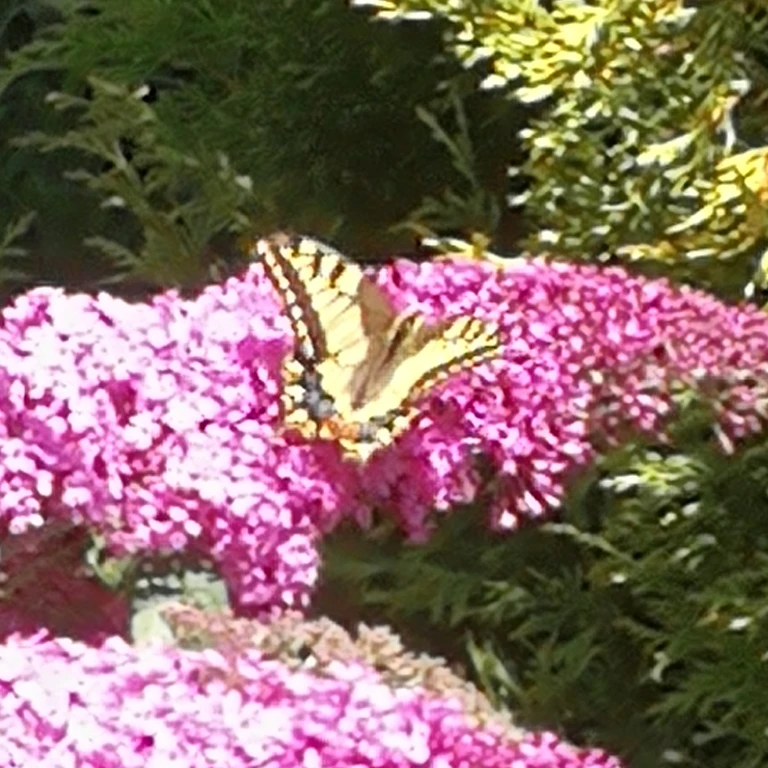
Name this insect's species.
Papilio machaon
